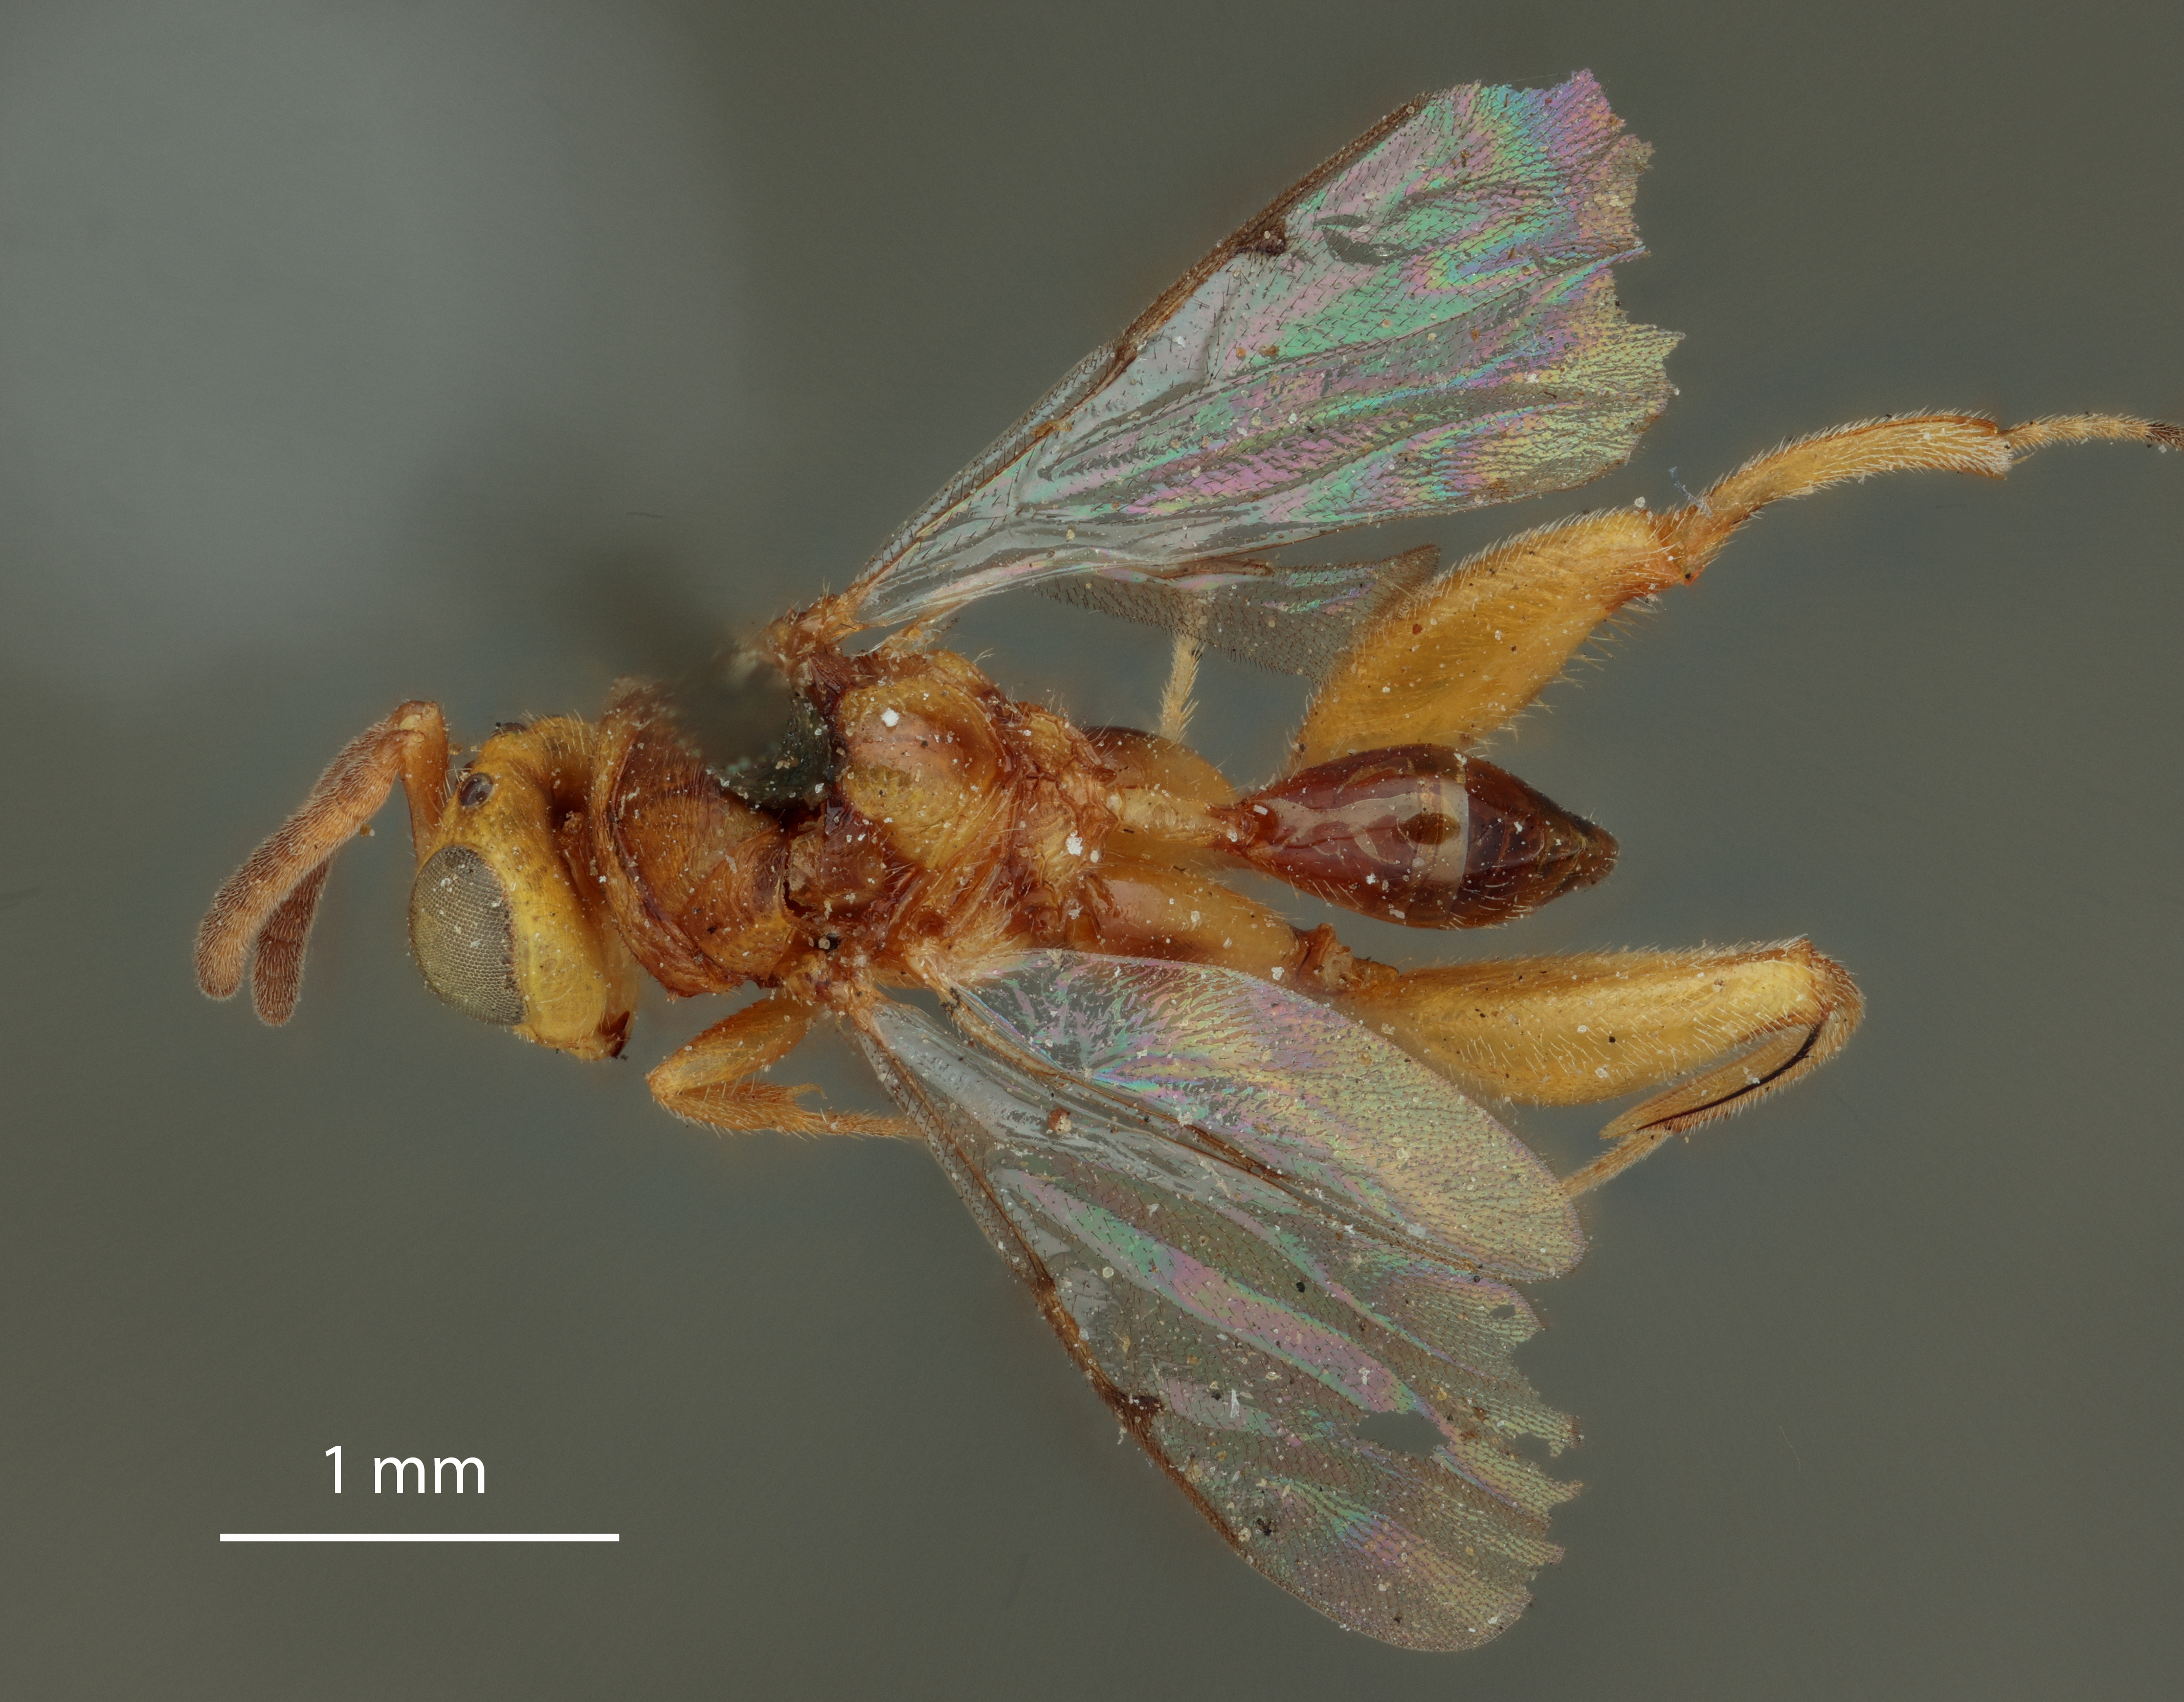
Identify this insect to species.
Smicra delicata
